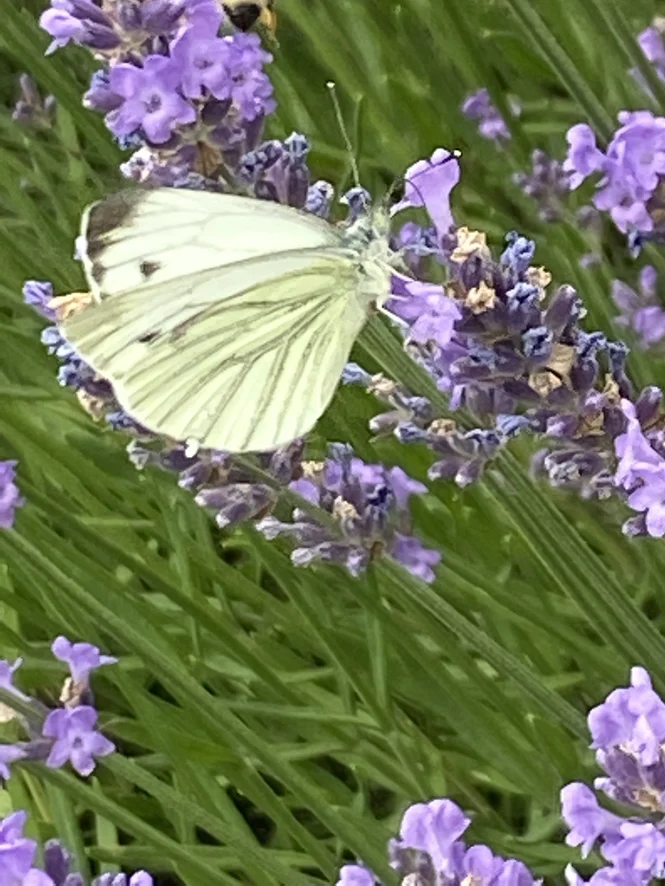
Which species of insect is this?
Pieris napi
